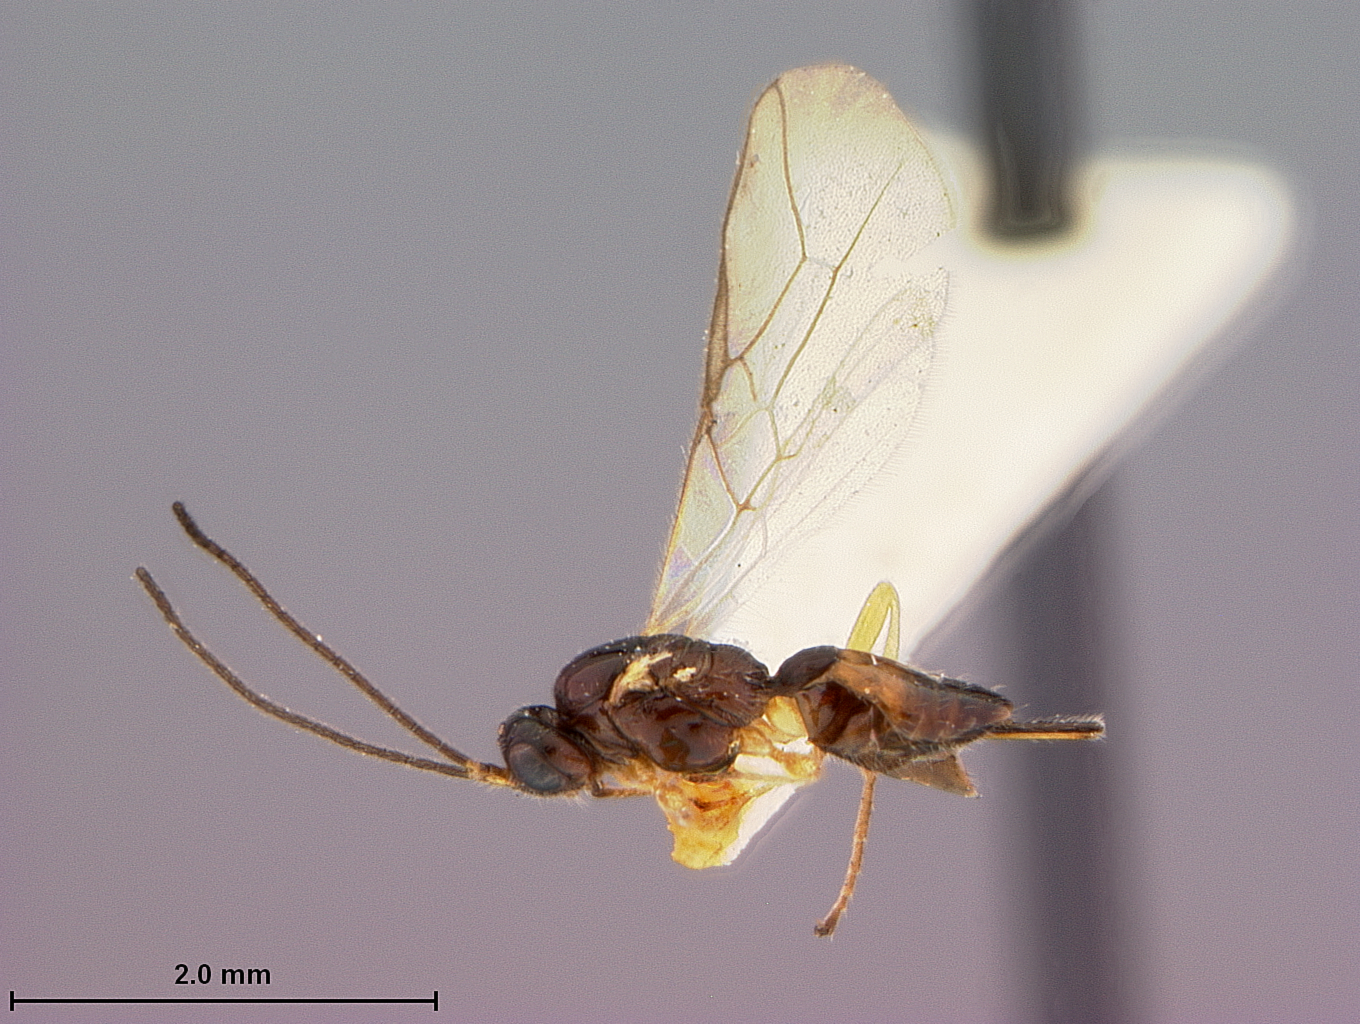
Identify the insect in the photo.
Opius lemonensis
